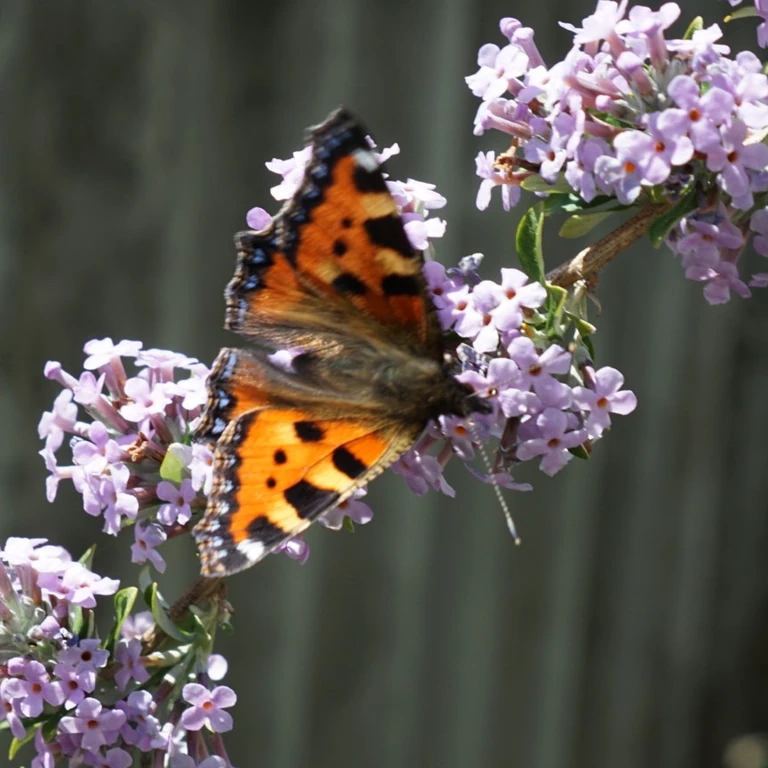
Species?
Aglais urticae
